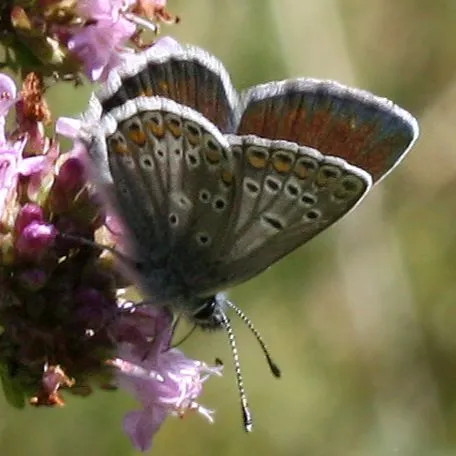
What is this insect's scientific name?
Aricia agestis/artaxerxes
